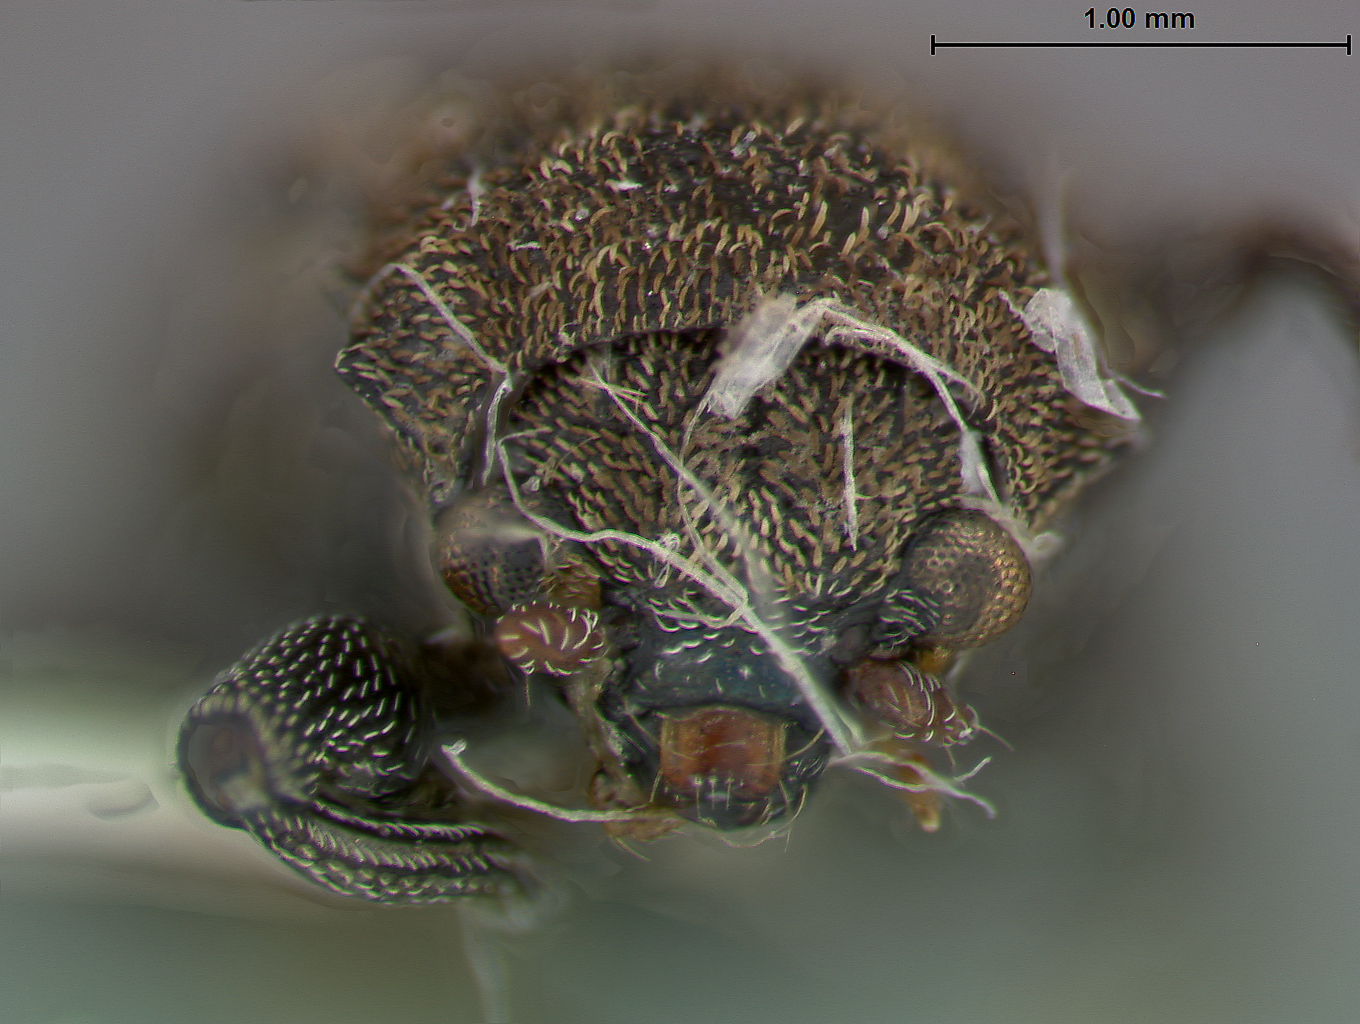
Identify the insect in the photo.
Myochrous platylonchus
